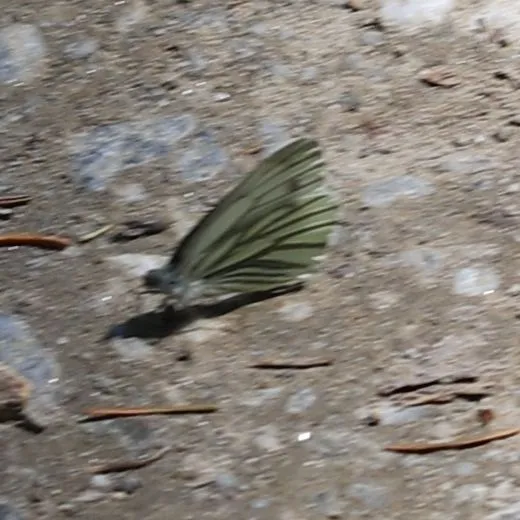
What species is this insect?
Pieris napi
